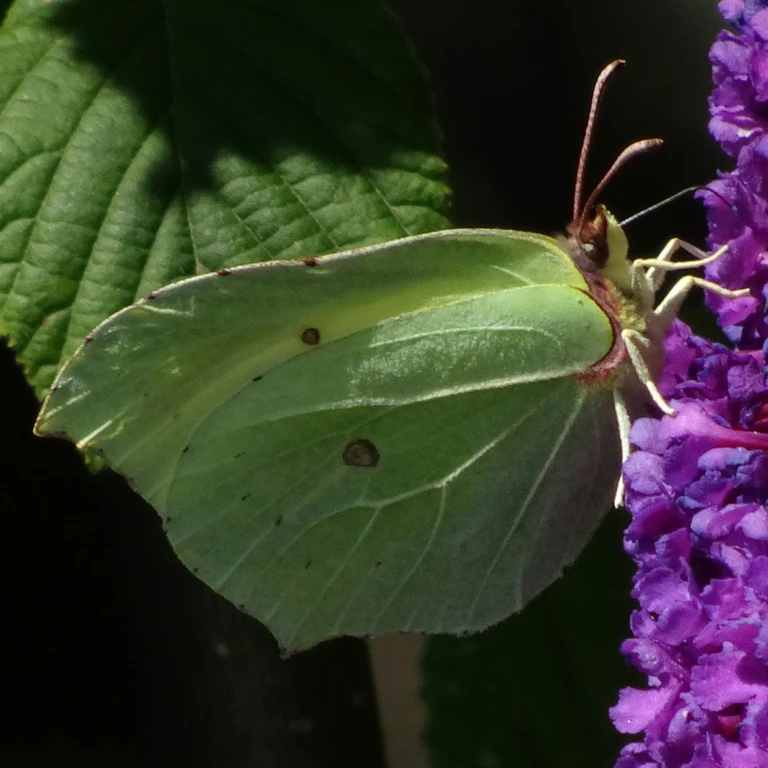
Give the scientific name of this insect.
Gonepteryx rhamni
